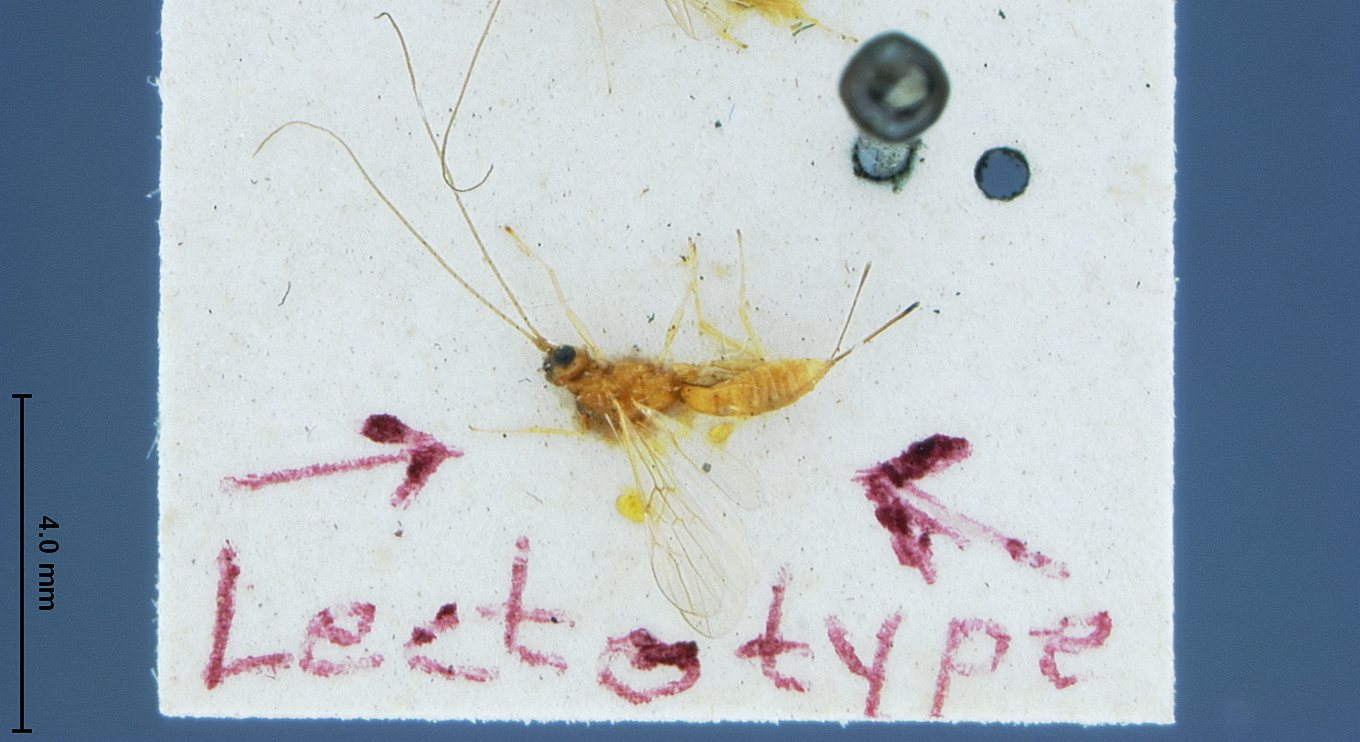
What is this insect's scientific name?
Rhyssalus selandriae
